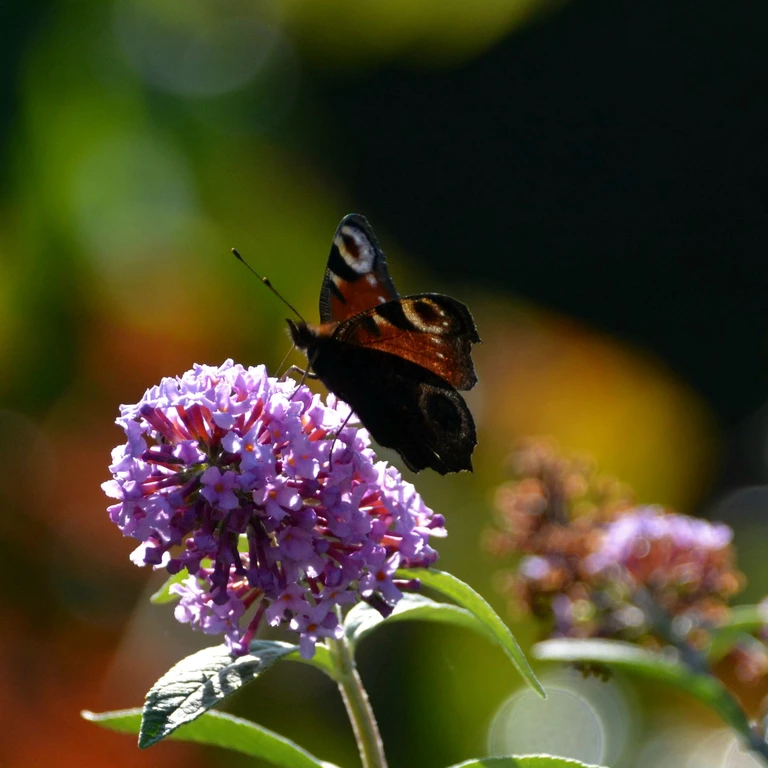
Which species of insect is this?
Aglais io
